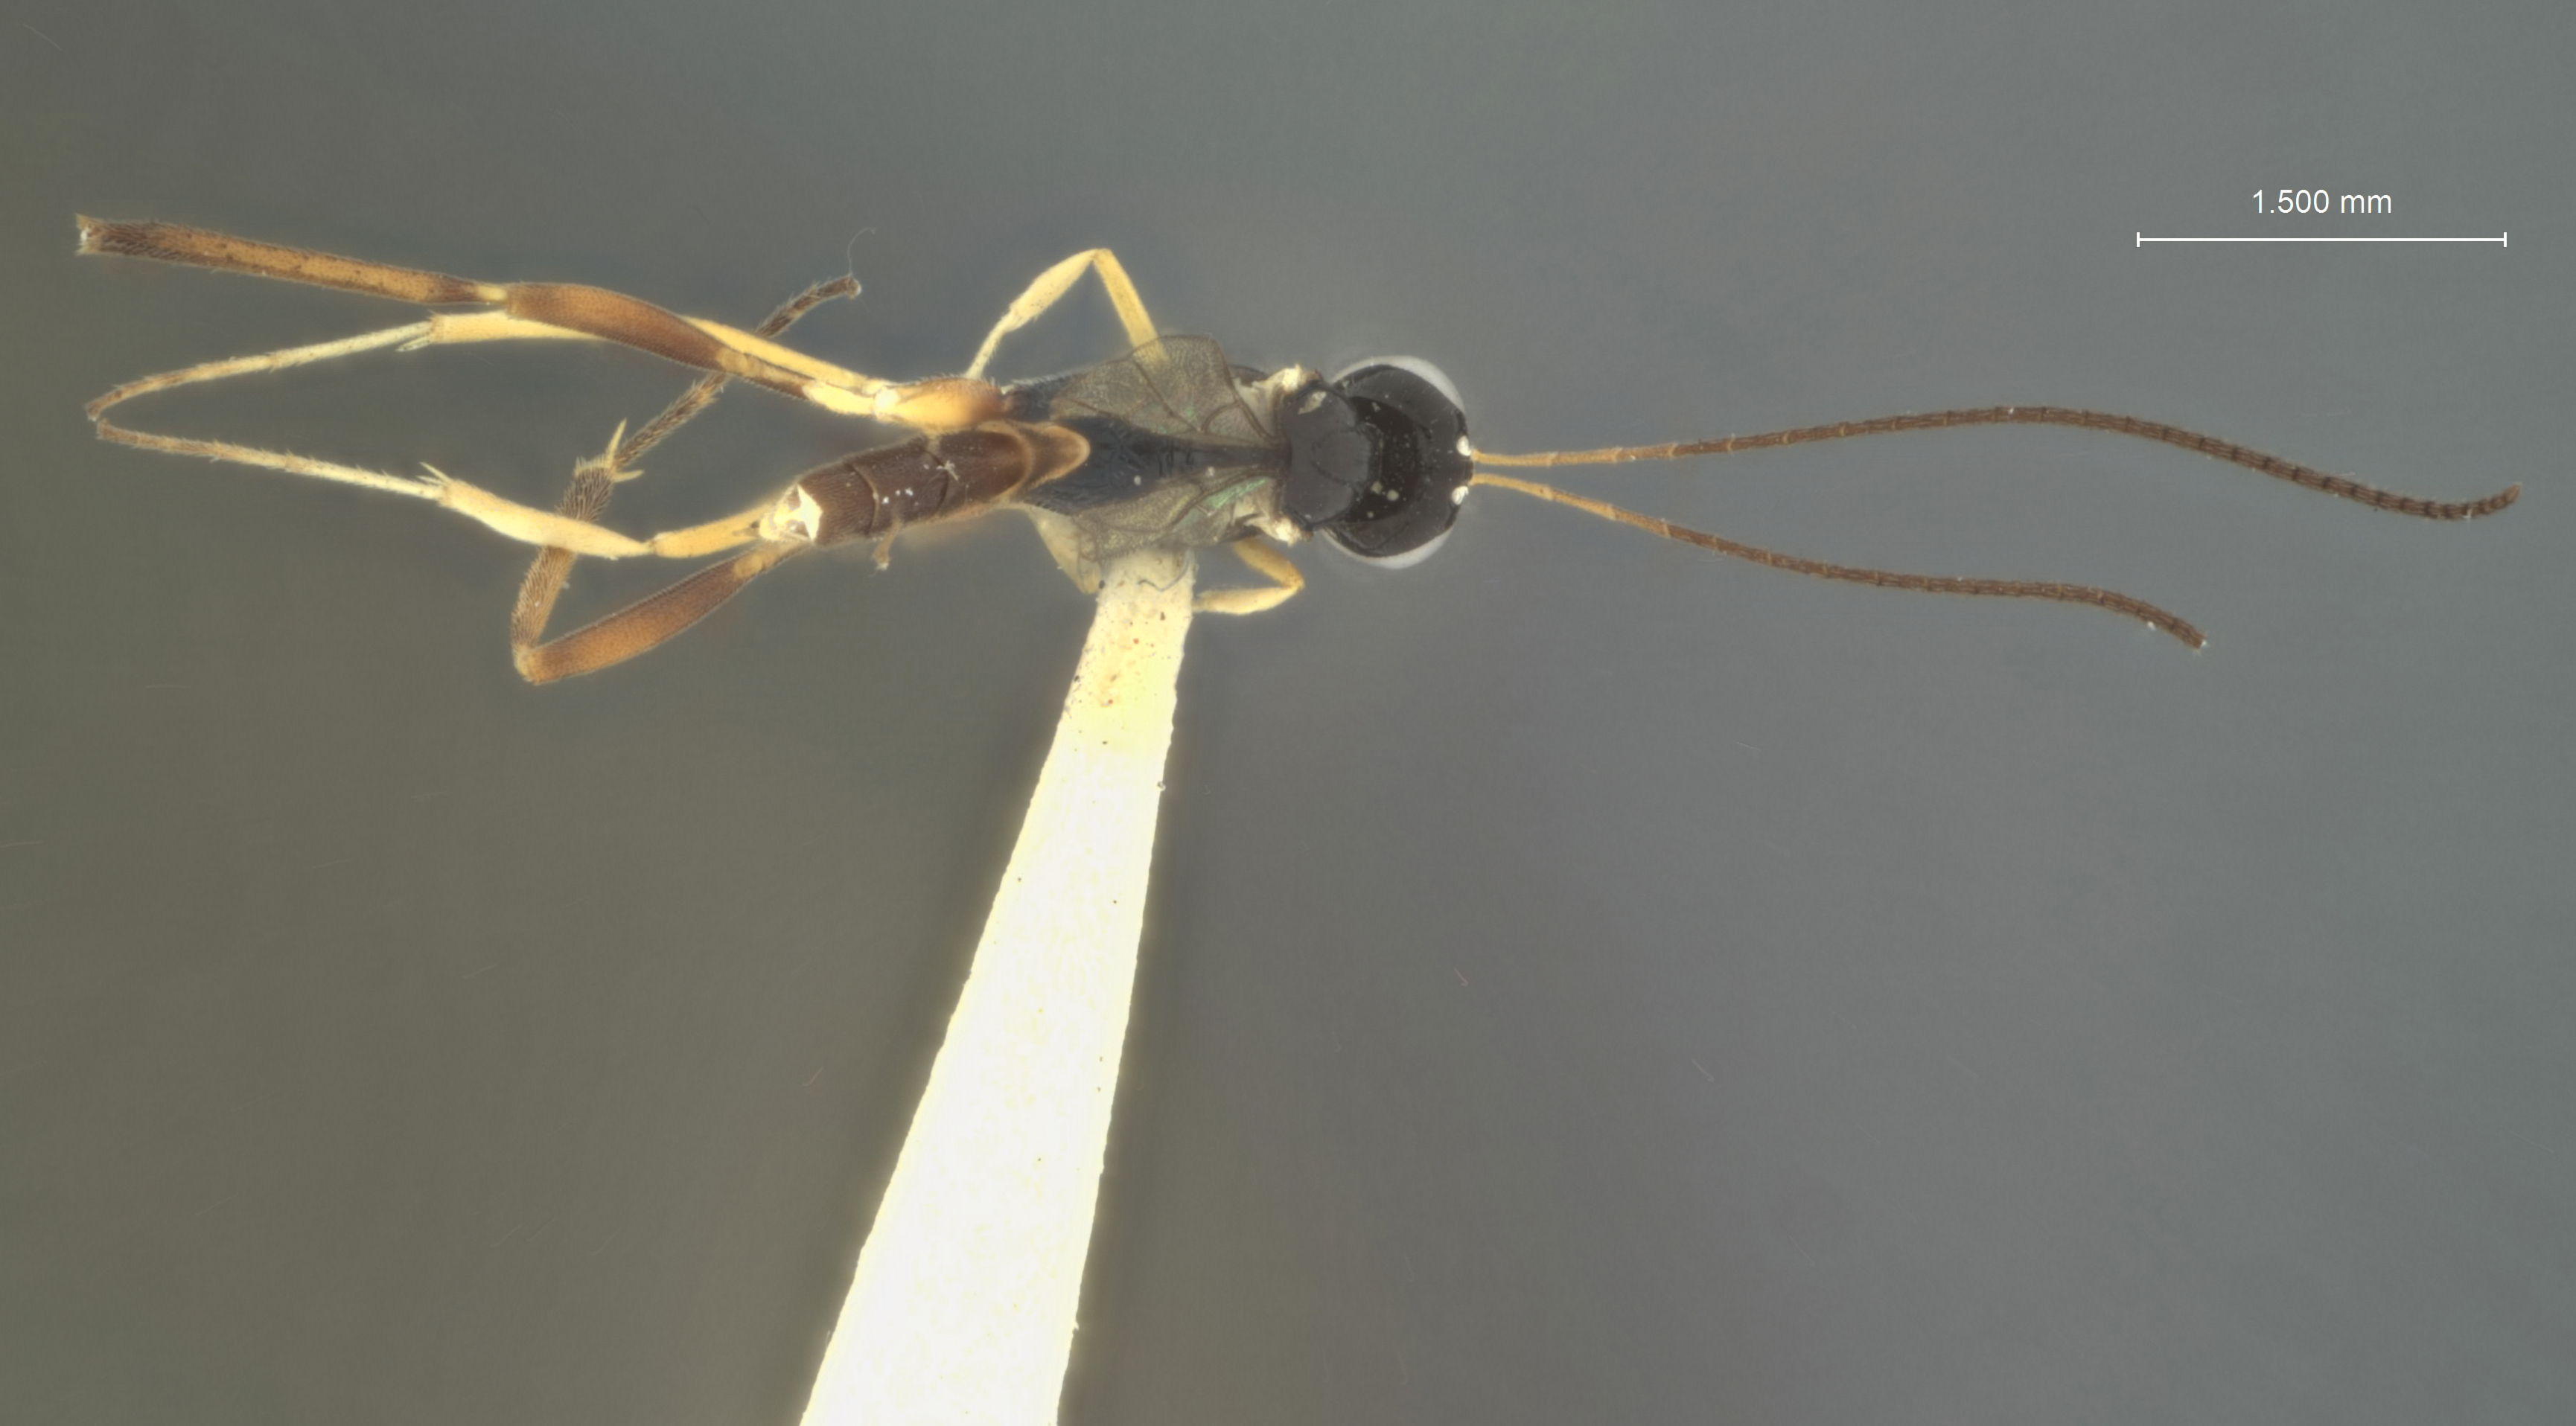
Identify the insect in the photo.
Chriodes oculatus
